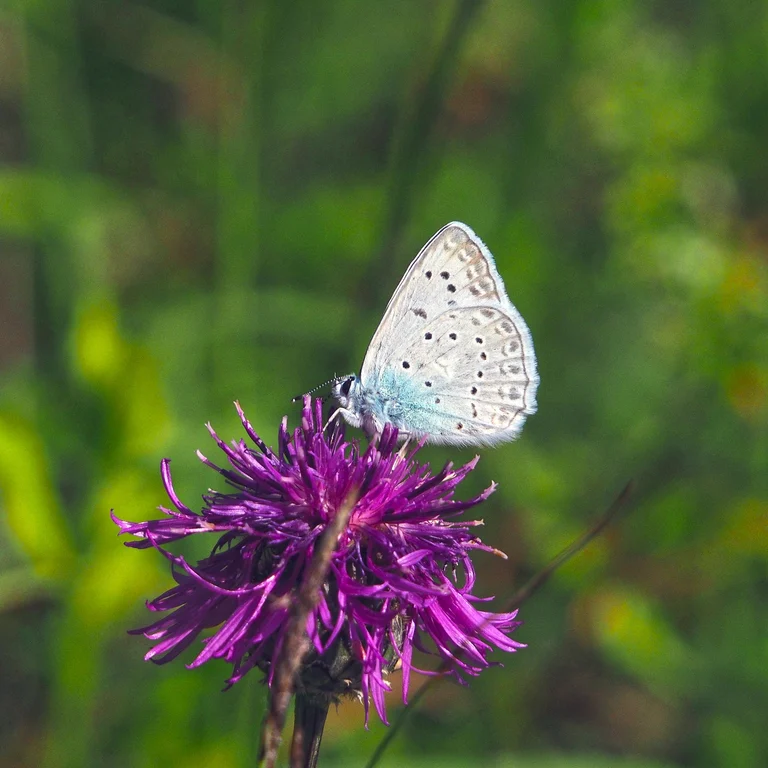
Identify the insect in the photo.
Polyommatus daphnis
